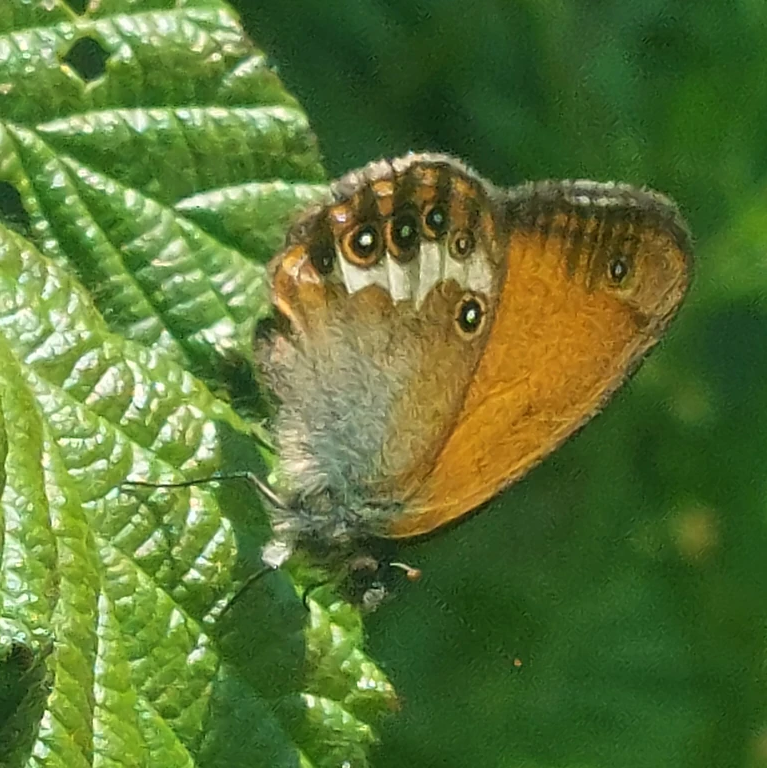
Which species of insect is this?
Coenonympha arcania
